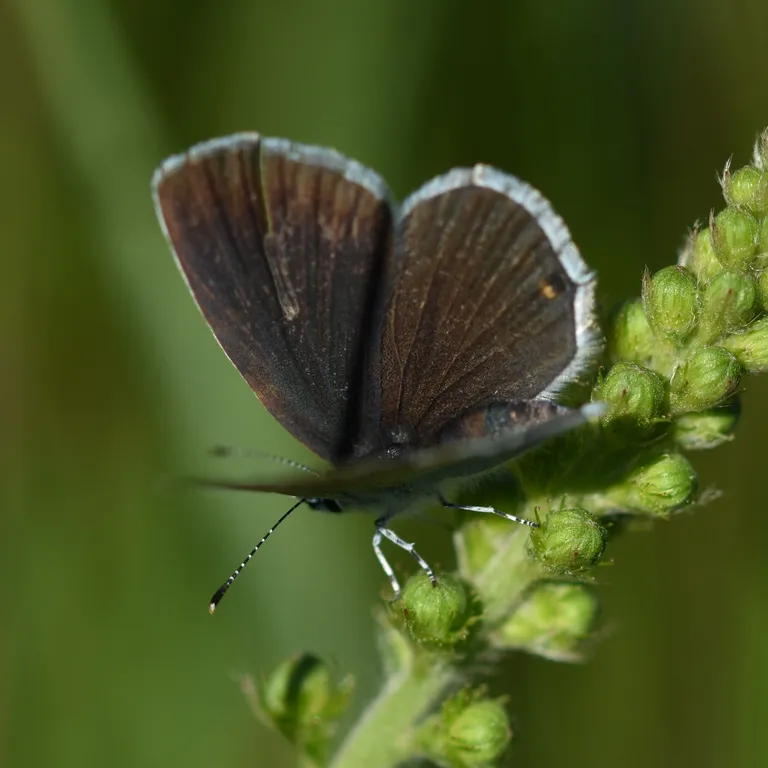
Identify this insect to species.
Cupido argiades (also Elkalyce argiades)
